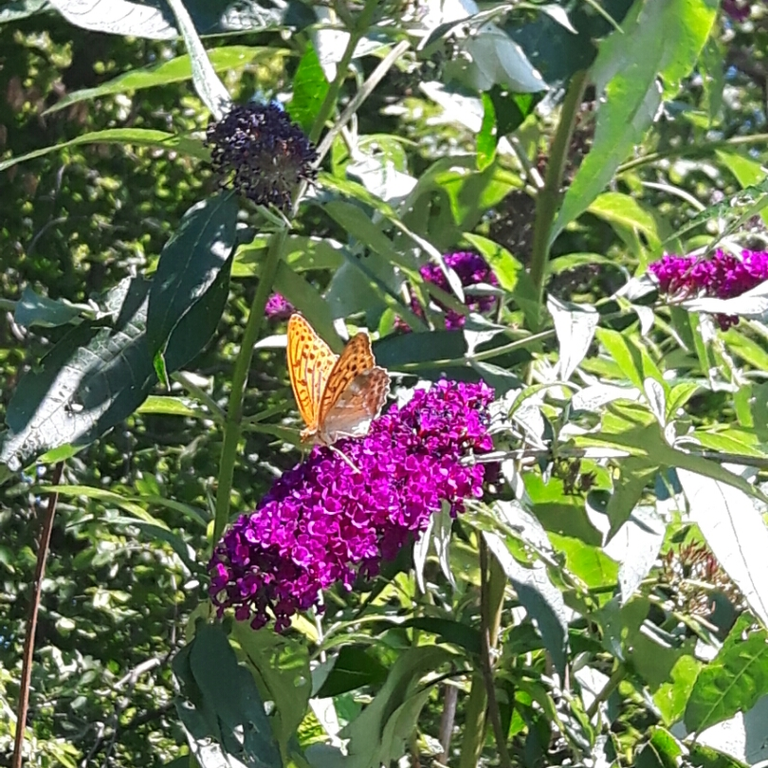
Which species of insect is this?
Argynnis paphia
